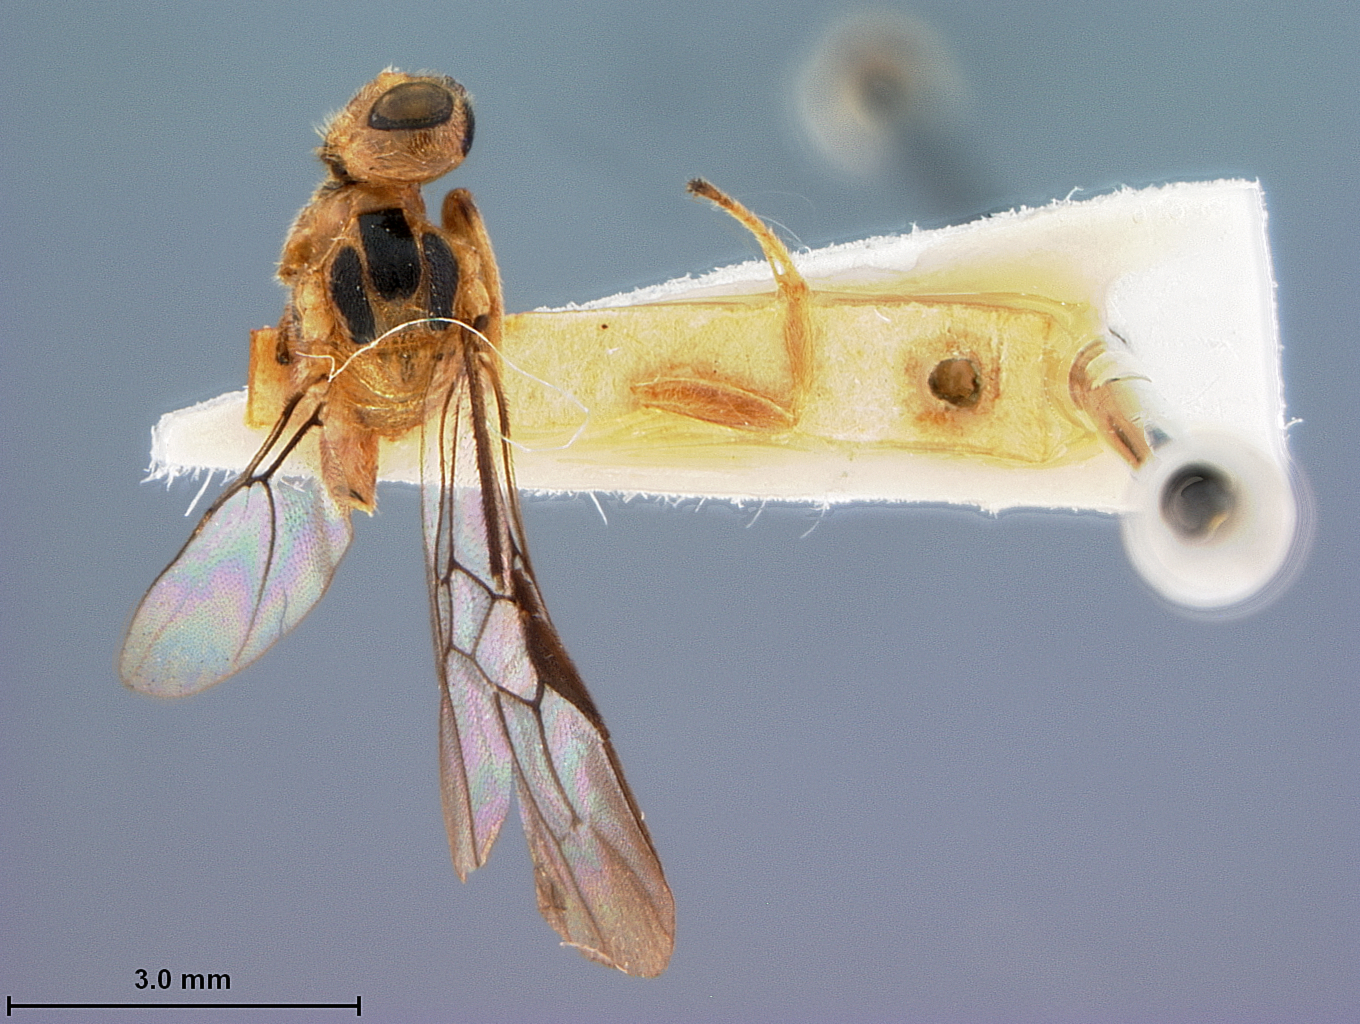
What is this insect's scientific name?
Laminitarsus rudis
